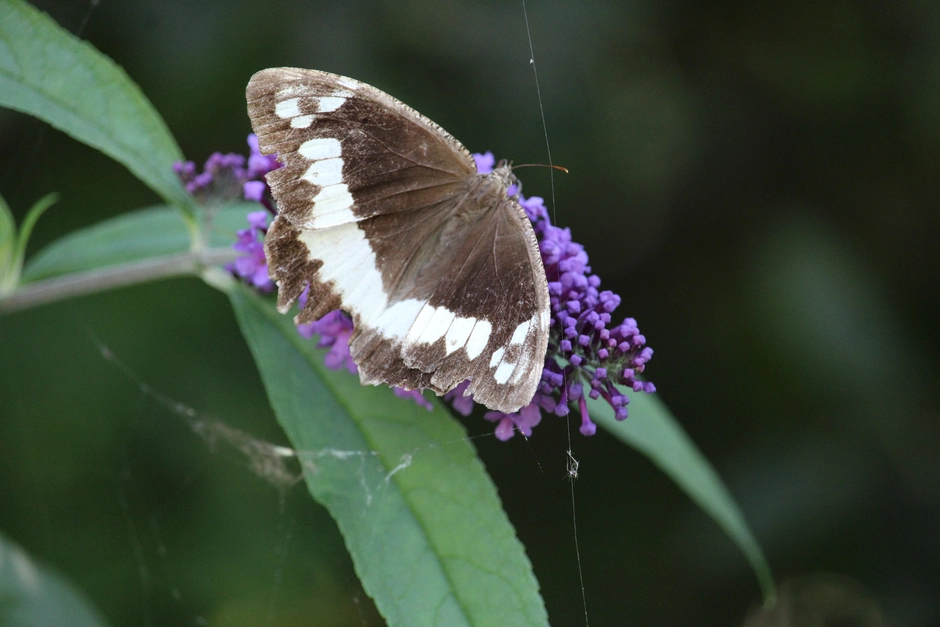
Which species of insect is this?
Brintesia circe
